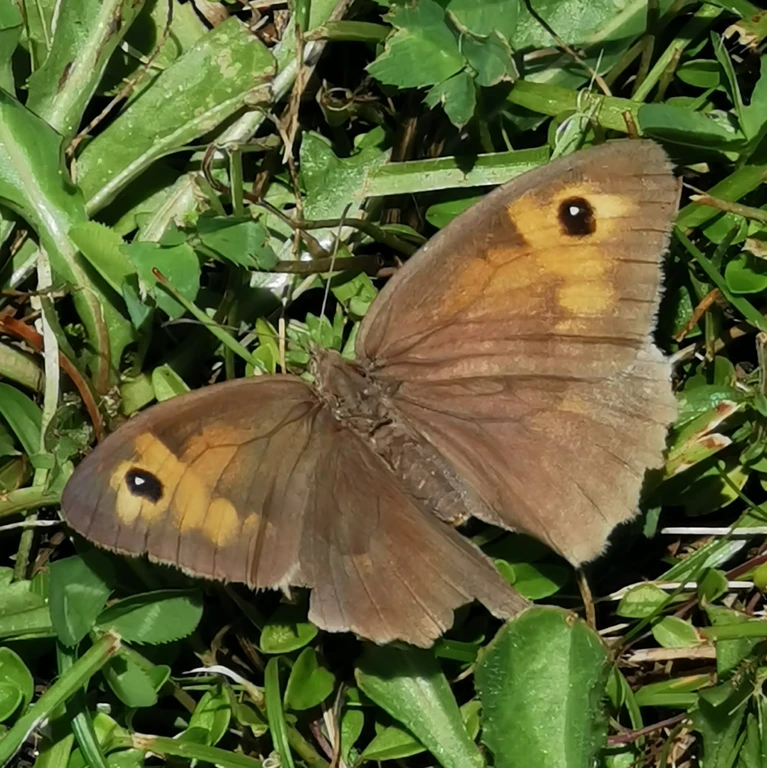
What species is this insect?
Maniola jurtina
